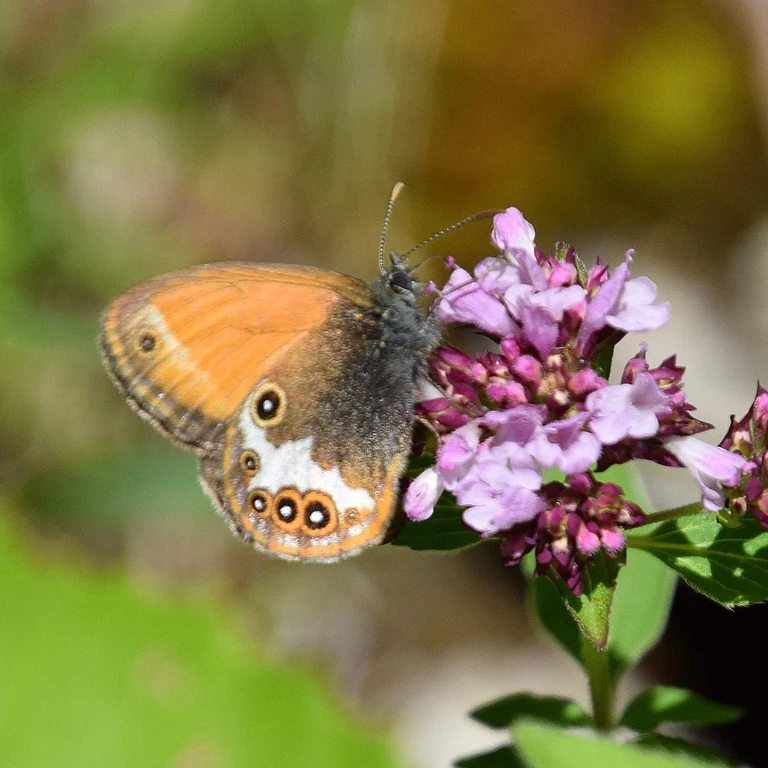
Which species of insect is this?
Coenonympha arcania
